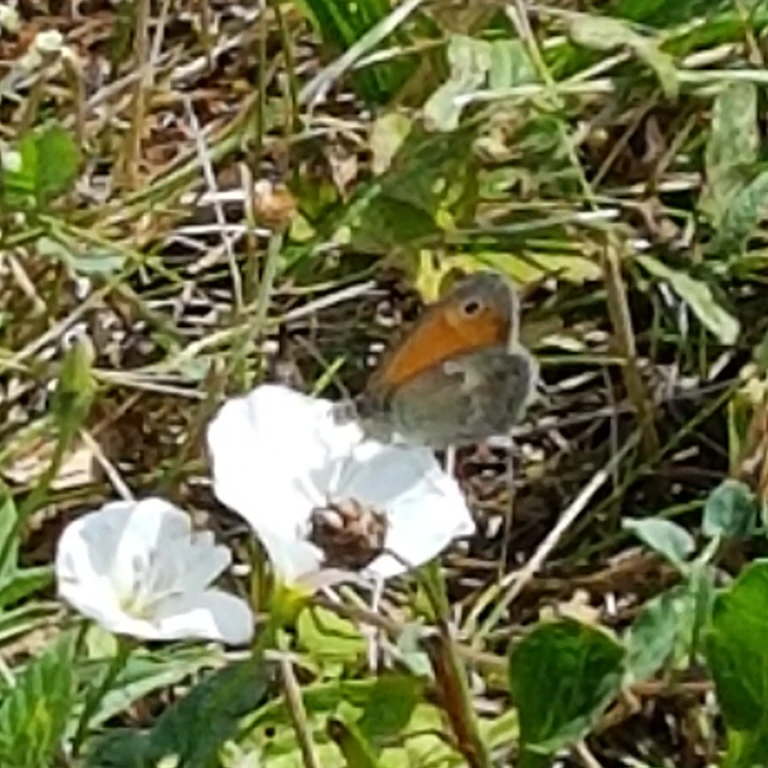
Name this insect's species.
Coenonympha pamphilus
